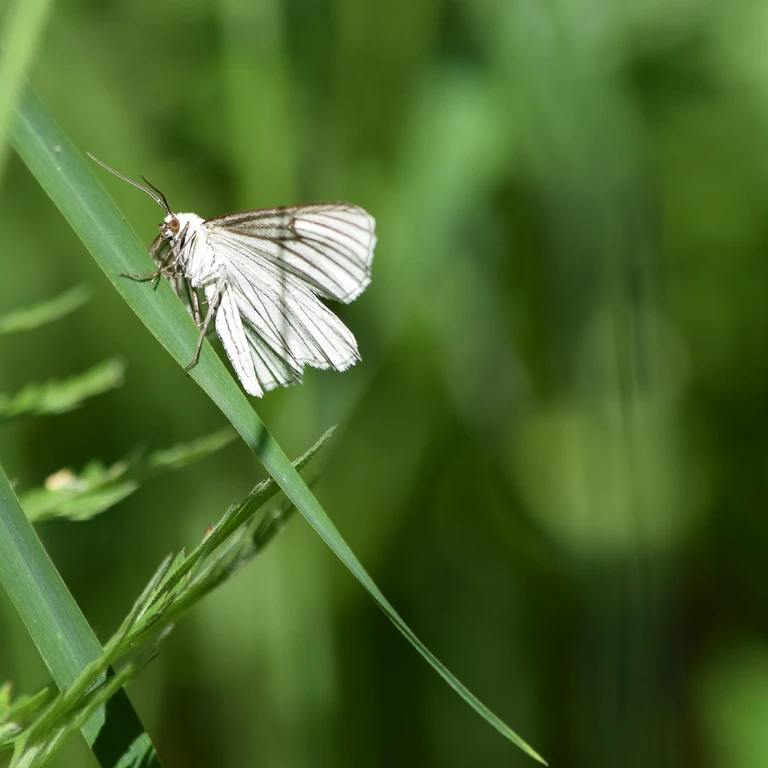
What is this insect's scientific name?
Siona lineata
